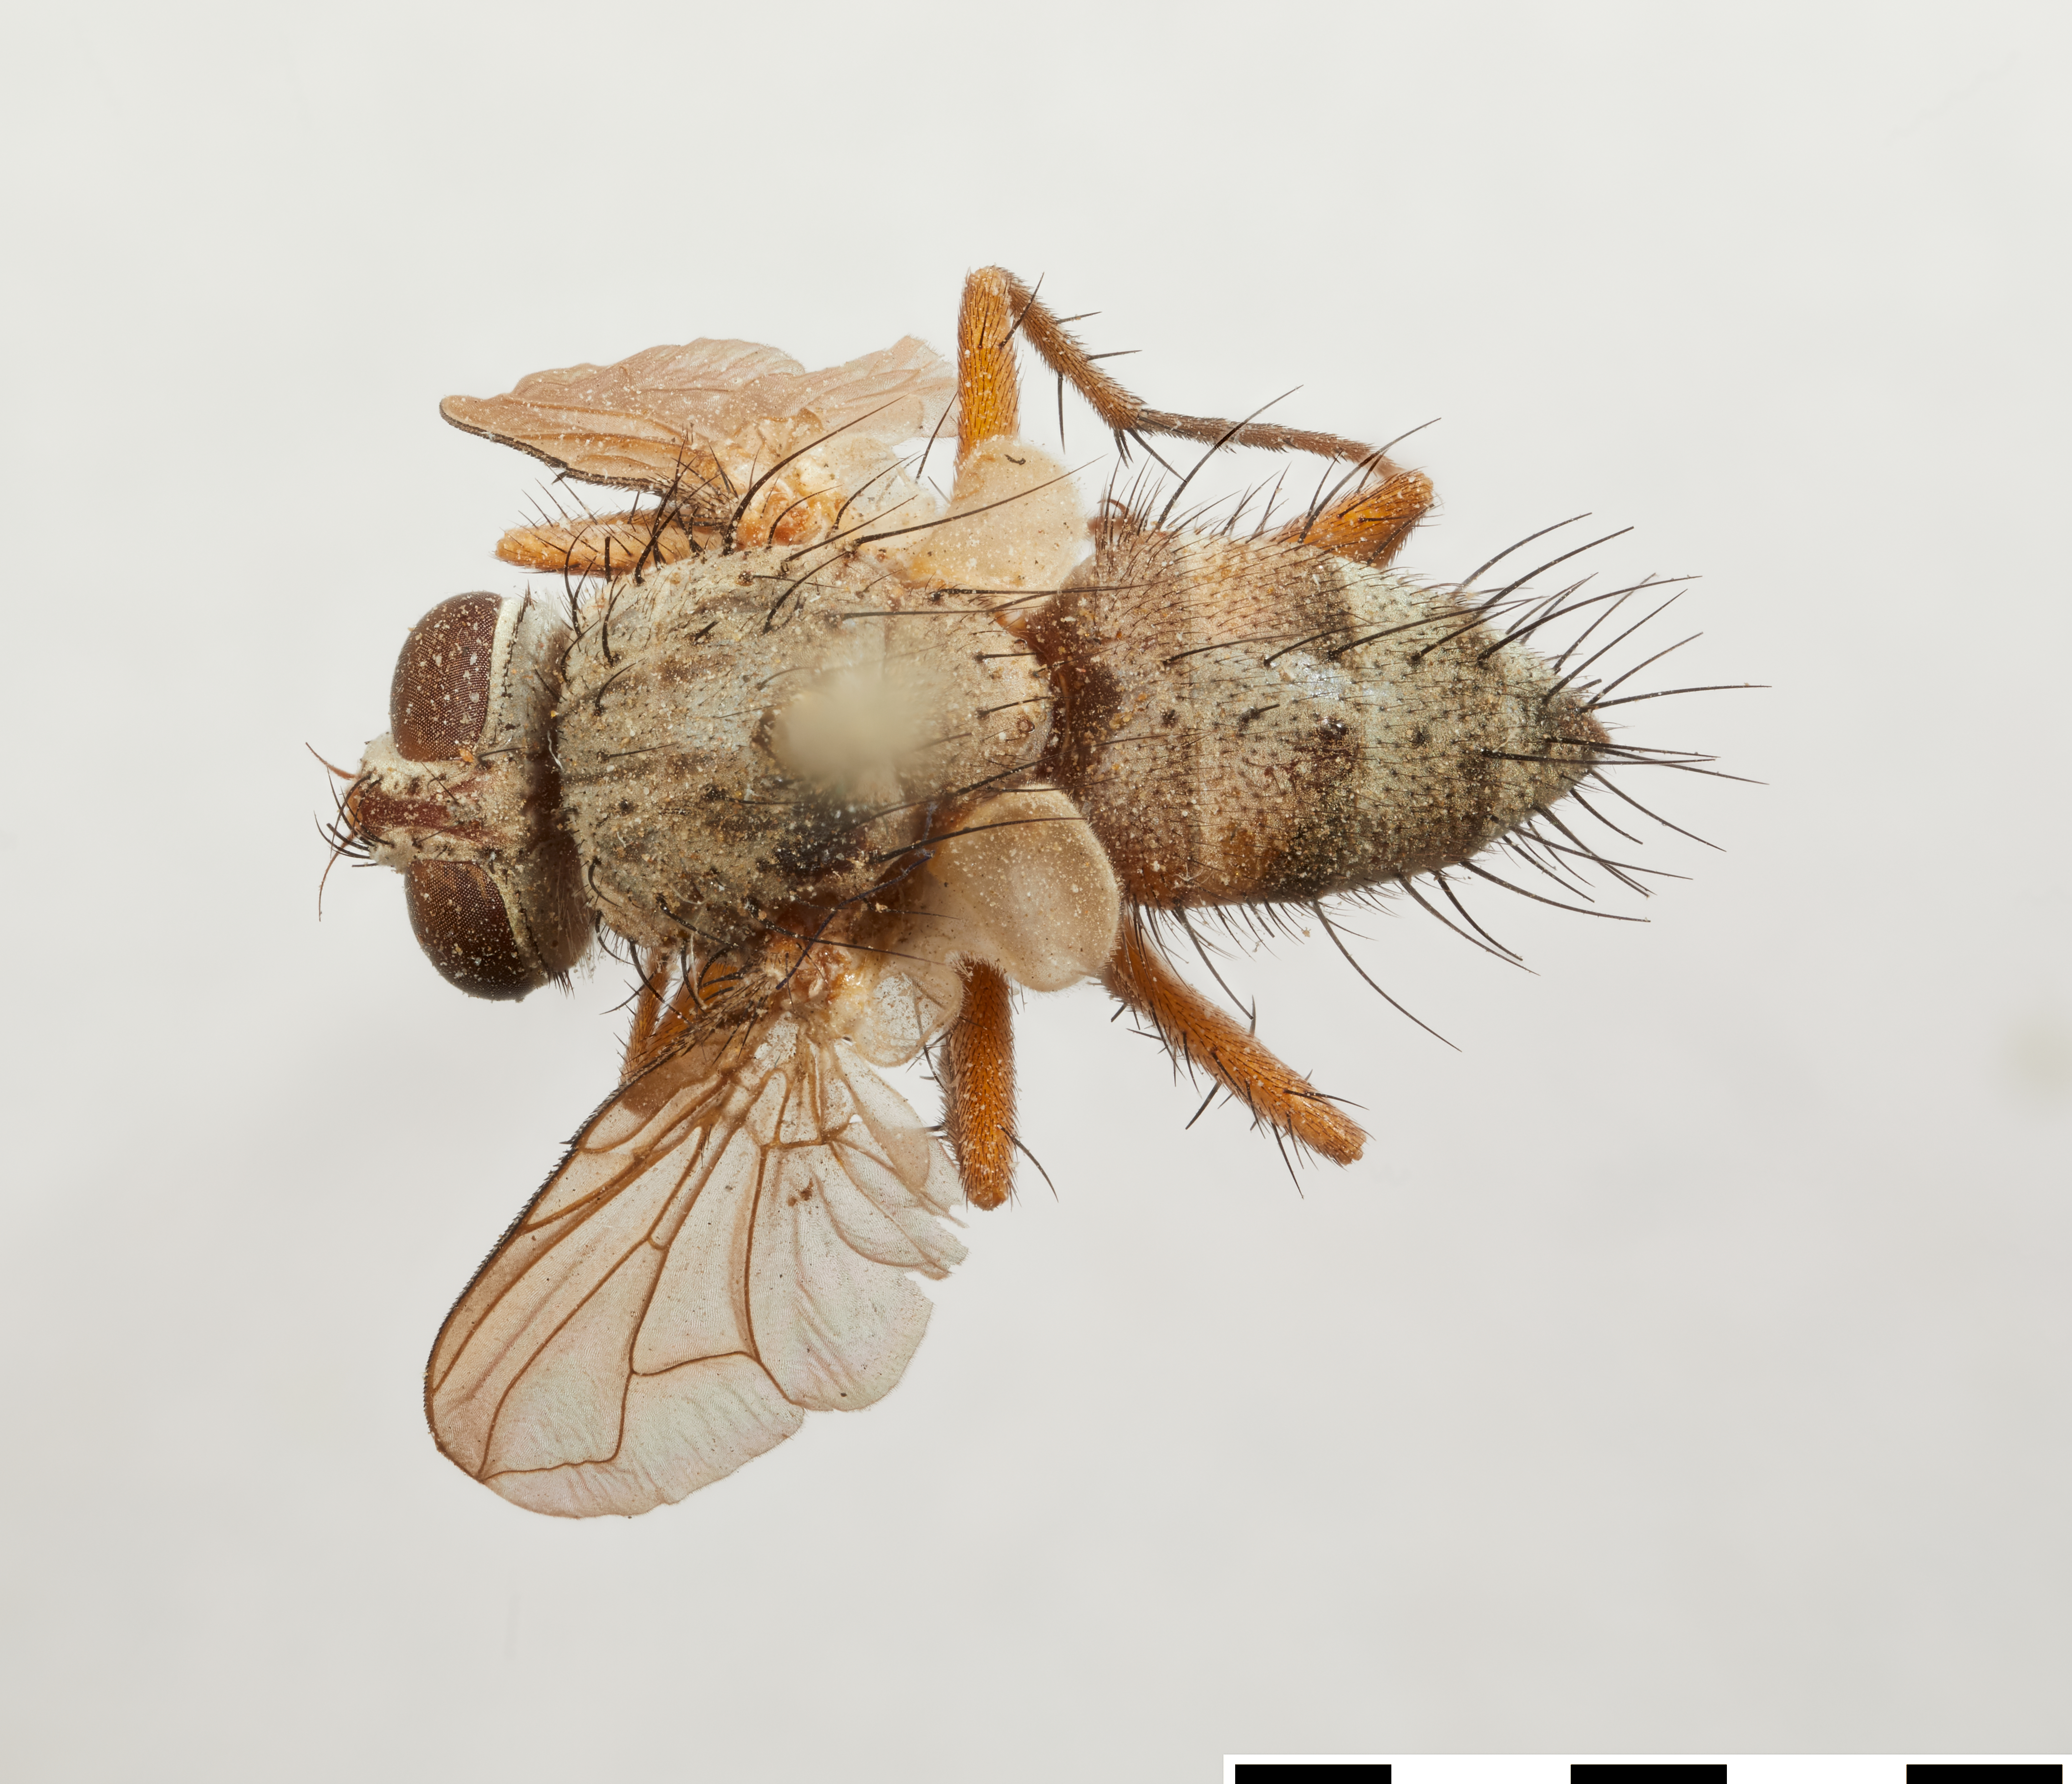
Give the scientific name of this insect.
Synoris coquilletti
